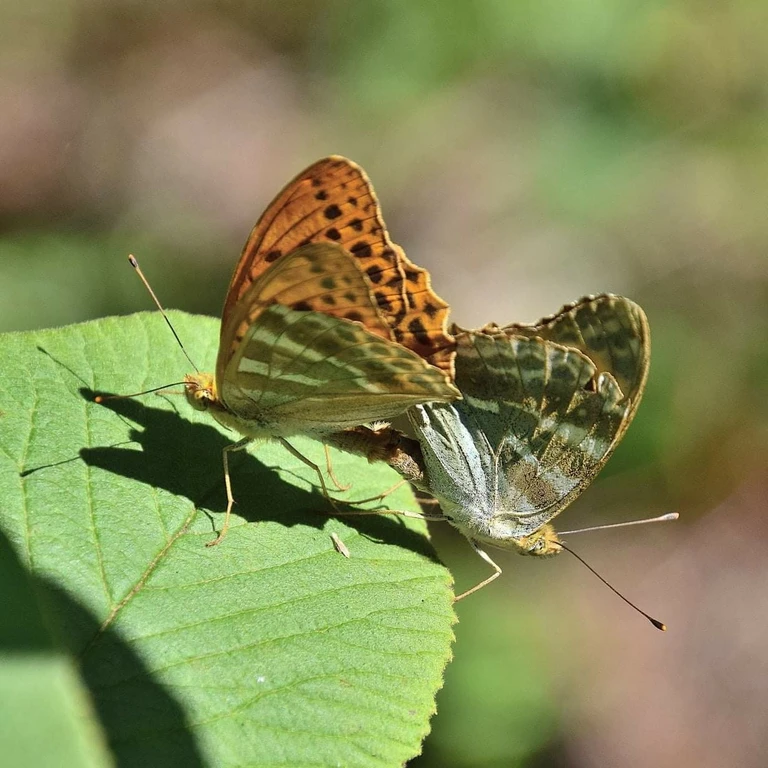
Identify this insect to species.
Argynnis paphia
